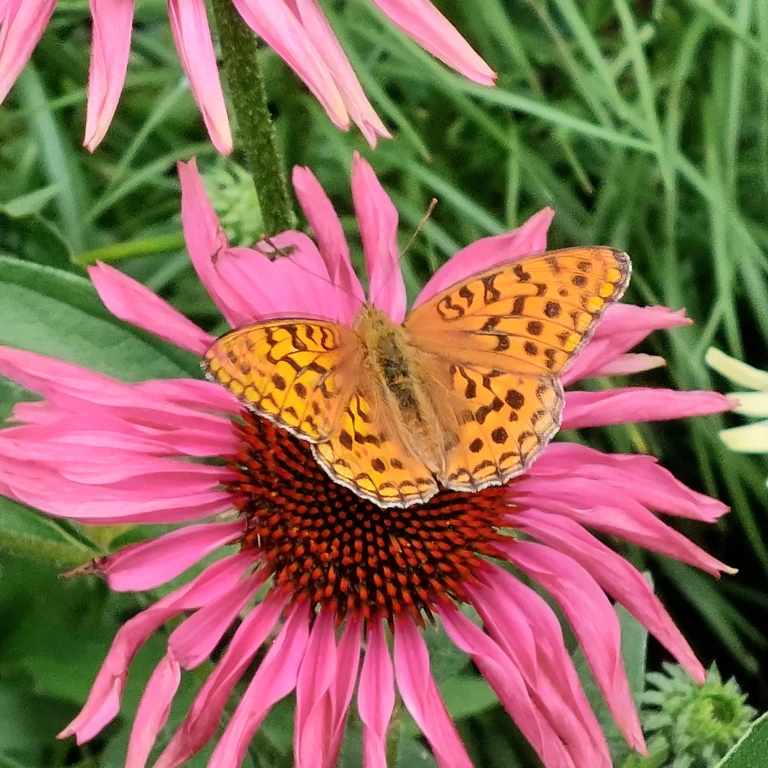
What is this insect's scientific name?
Fabriciana adippe
